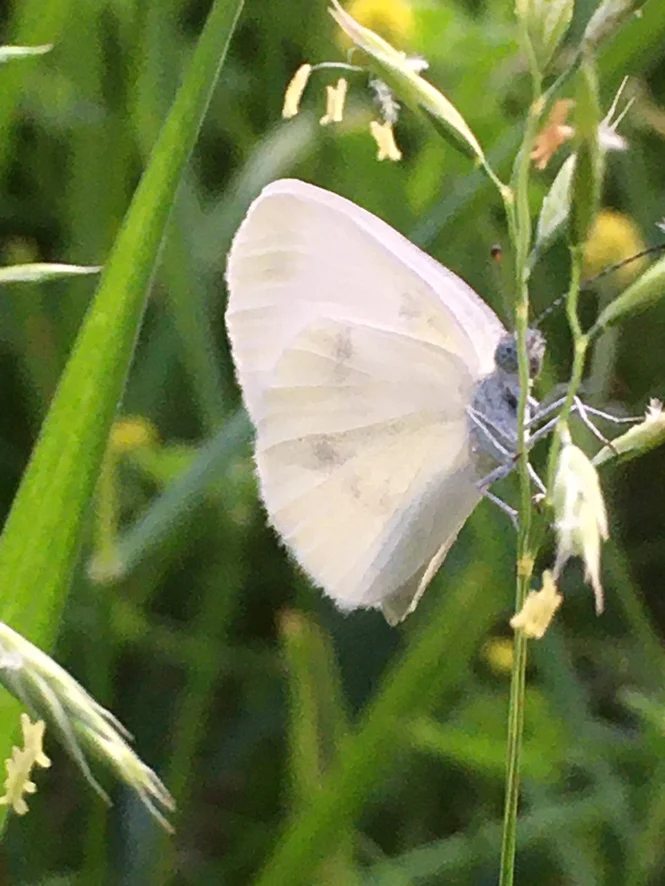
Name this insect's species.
Leptidea sinapis/juvernica
